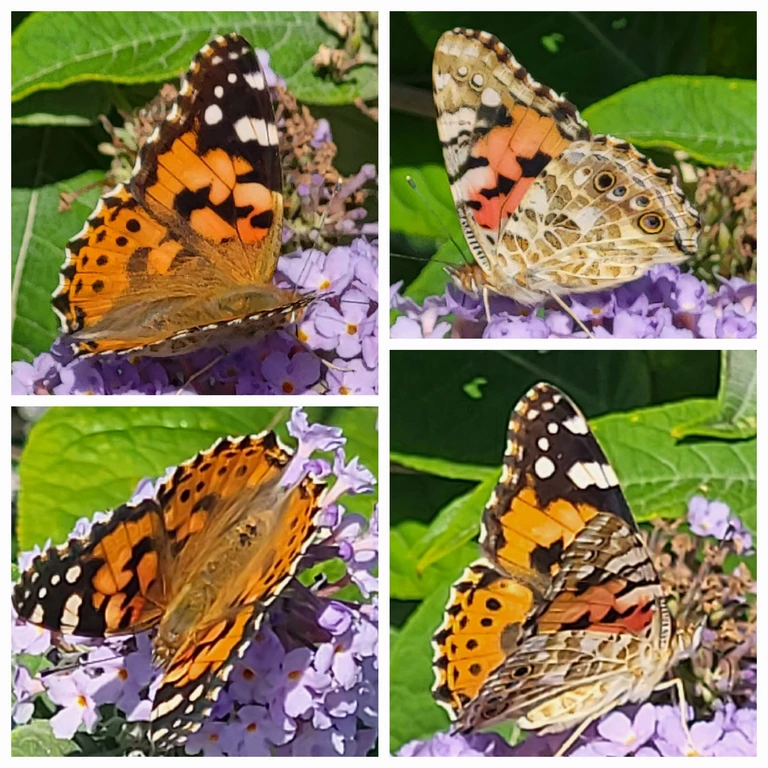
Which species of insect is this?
Vanessa cardui
